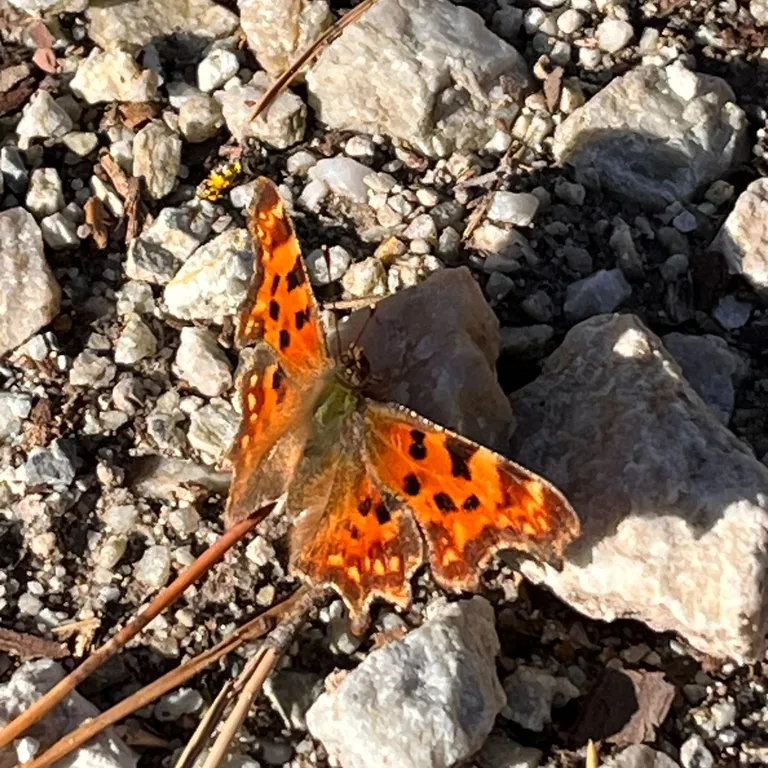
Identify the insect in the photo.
Polygonia c-album
